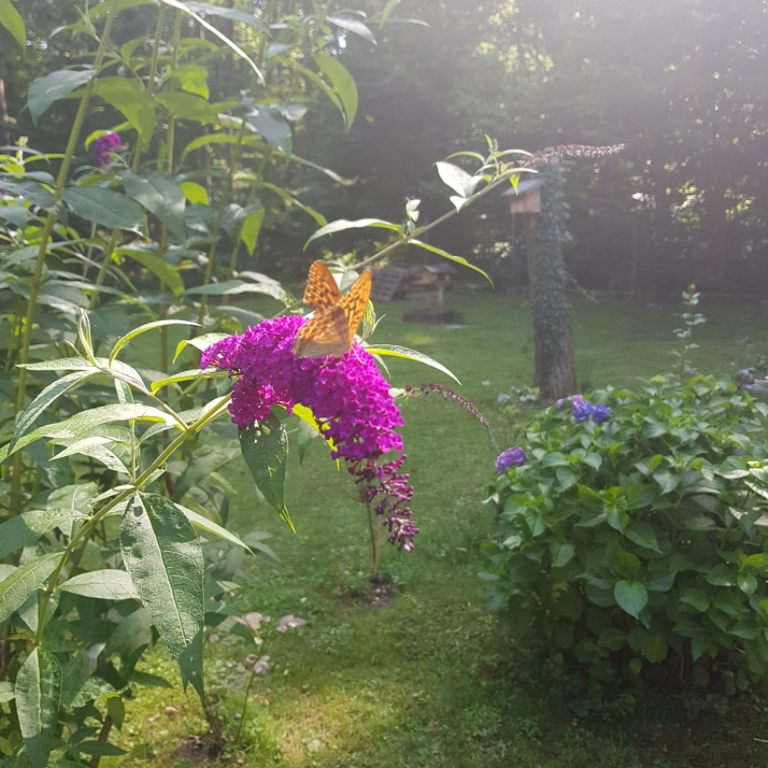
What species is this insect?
Argynnis paphia
